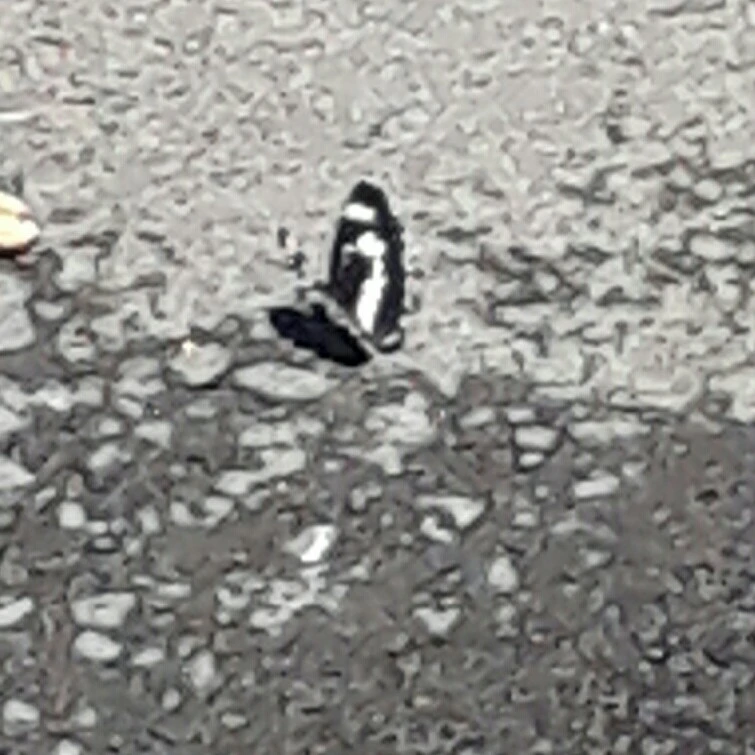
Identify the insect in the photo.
Neptis rivularis
